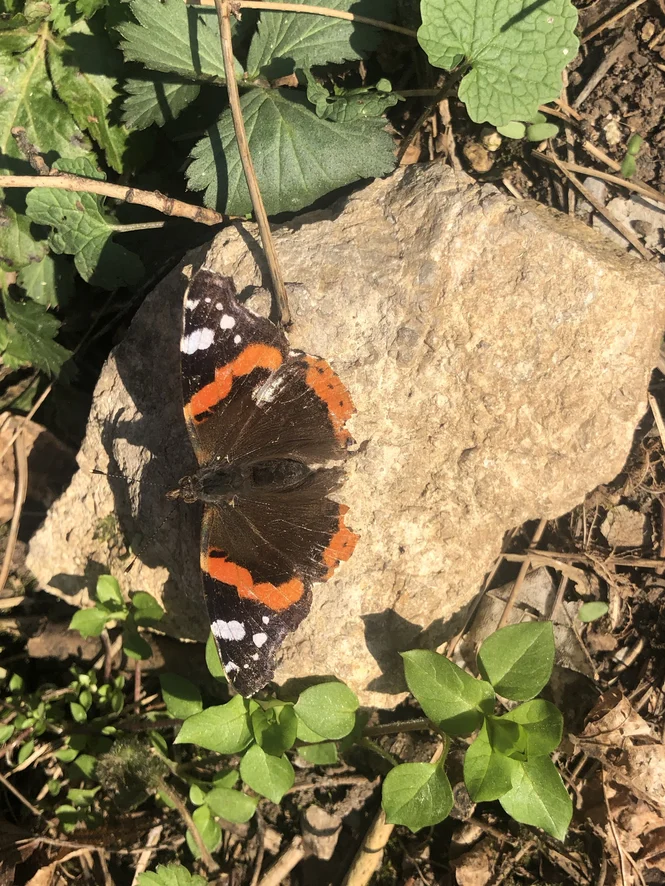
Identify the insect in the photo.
Vanessa atalanta
